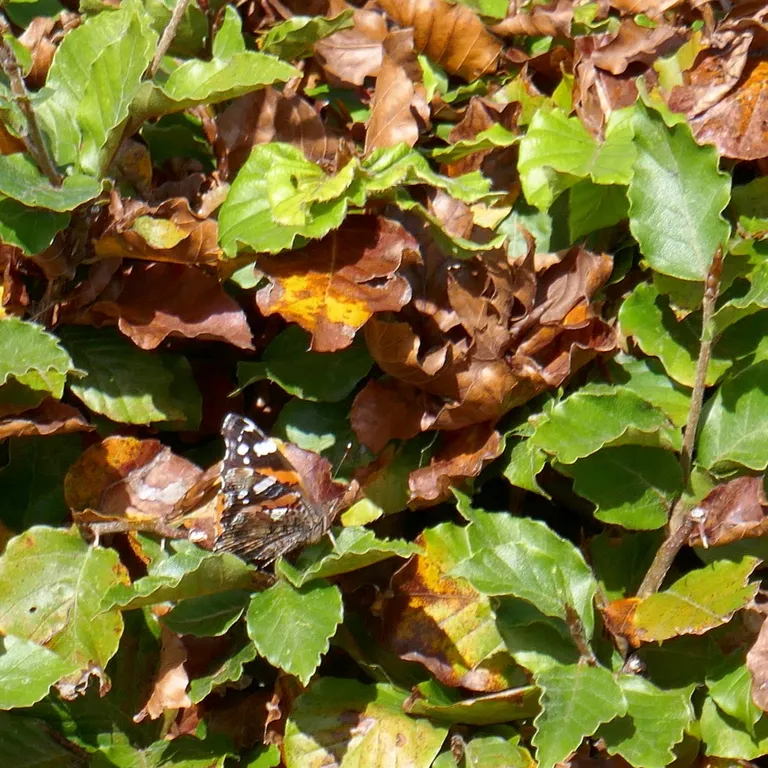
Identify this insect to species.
Vanessa atalanta
